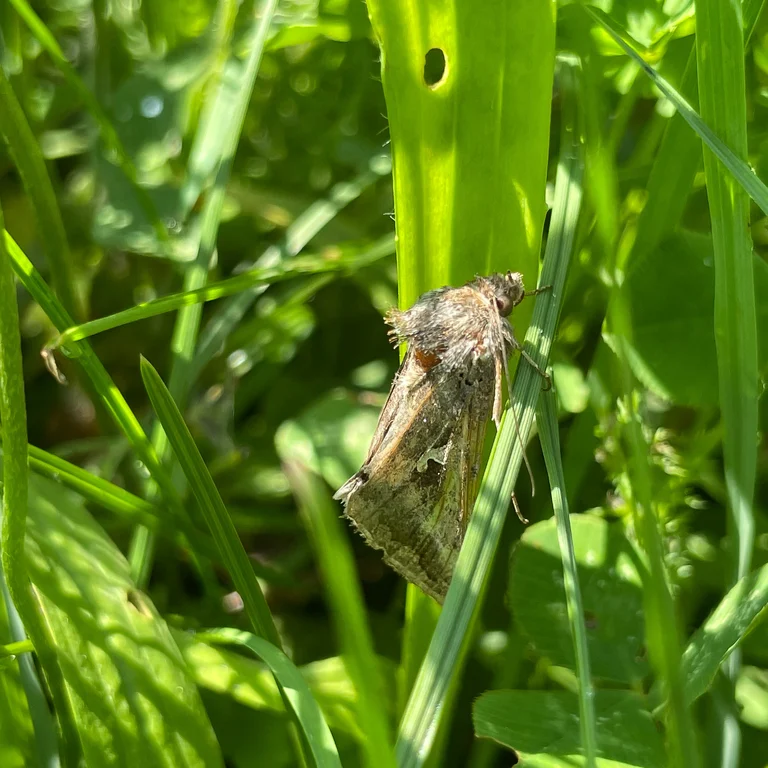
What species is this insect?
Autographa gamma
